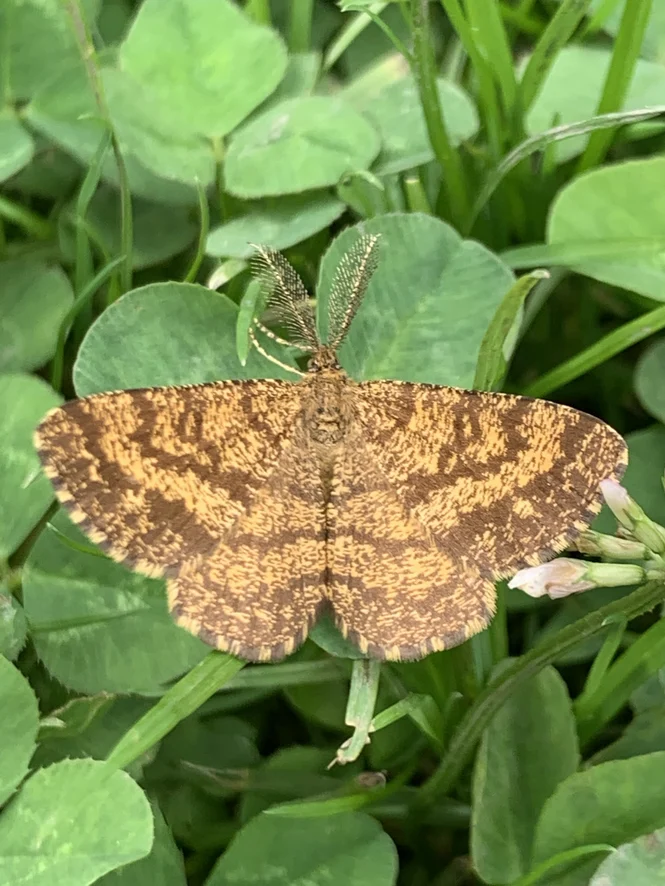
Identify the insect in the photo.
Ematurga atomaria
